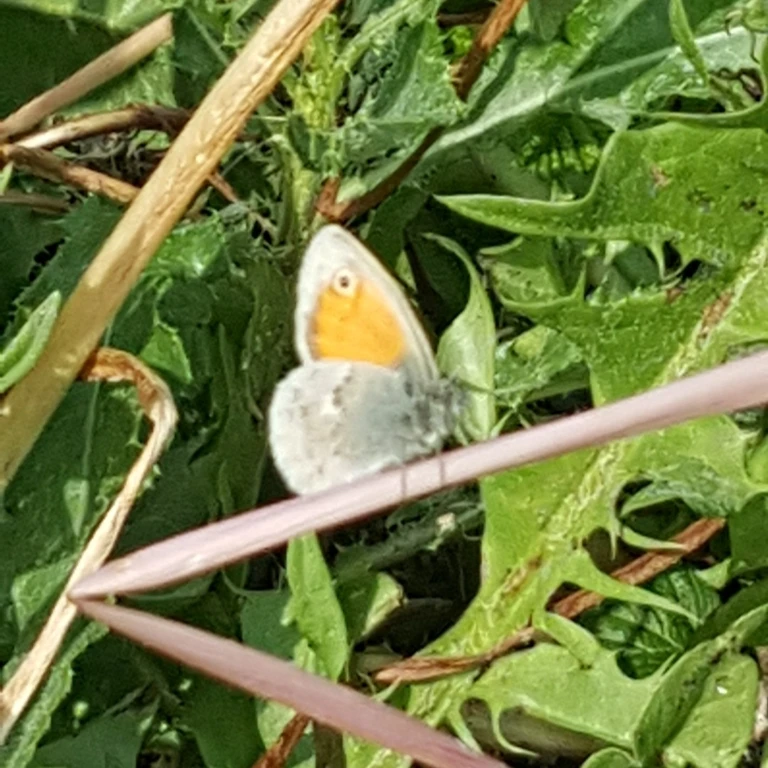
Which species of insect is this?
Coenonympha pamphilus
